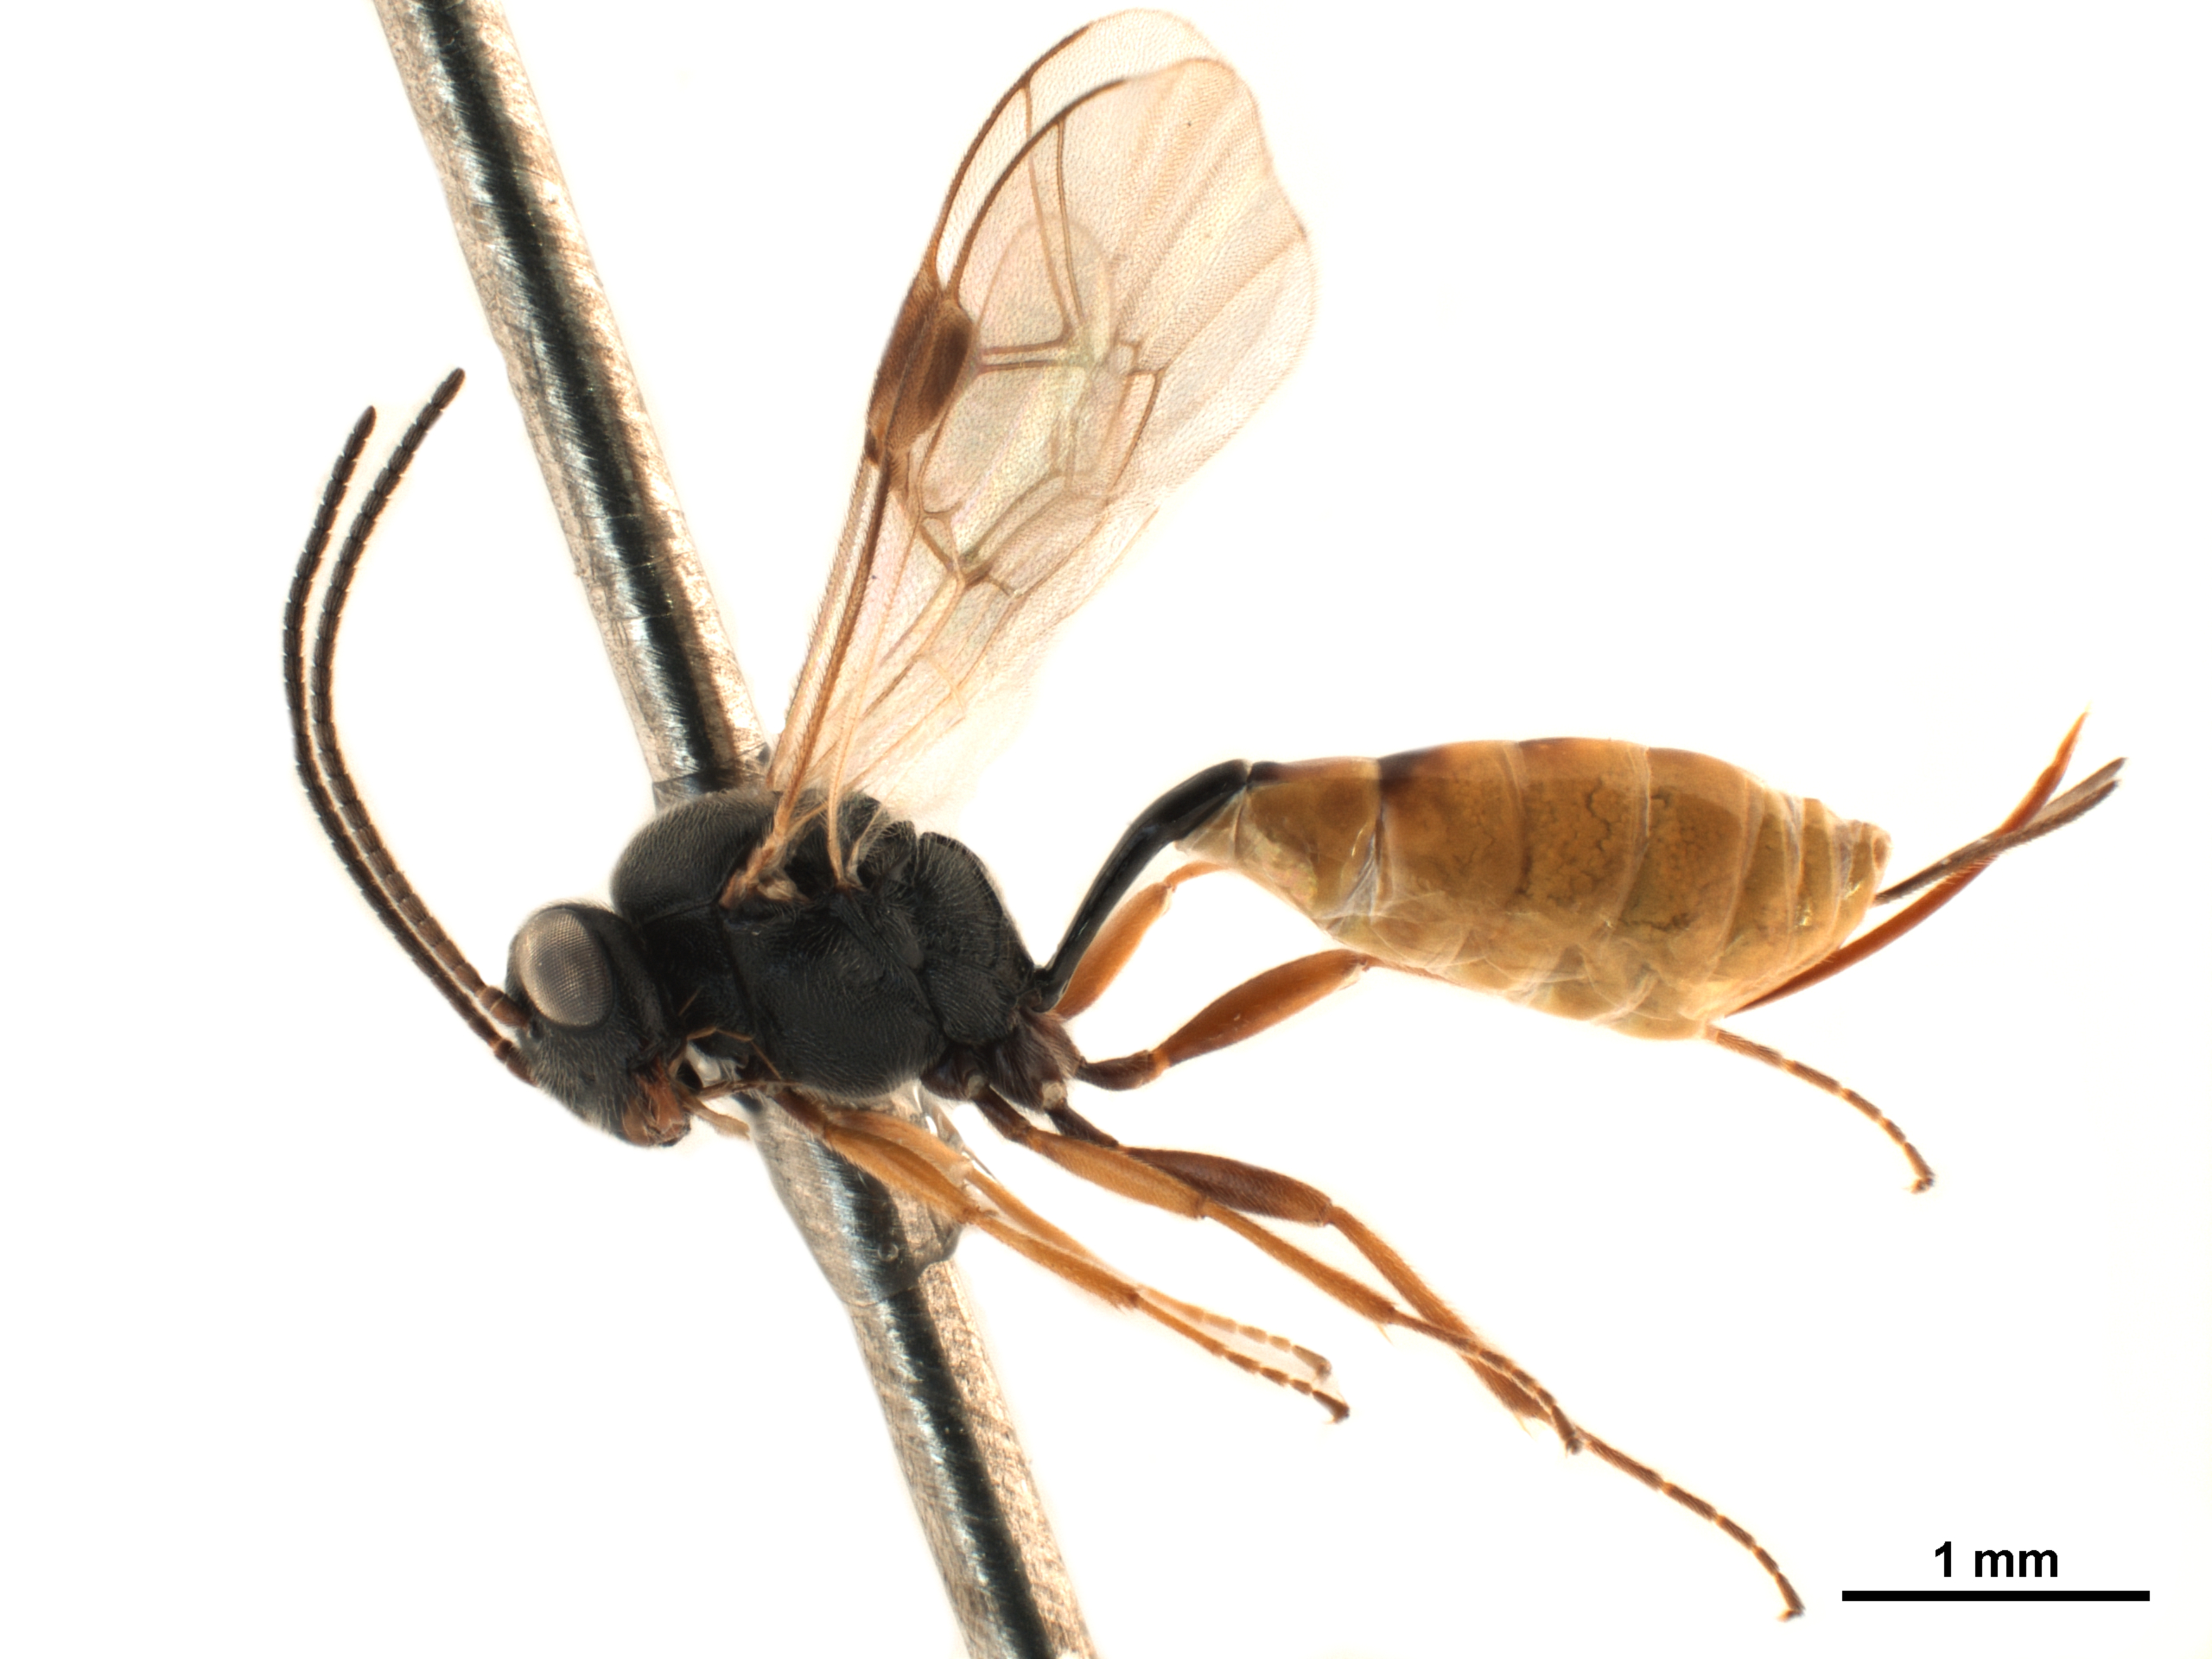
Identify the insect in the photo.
Diaparsis carinifer
